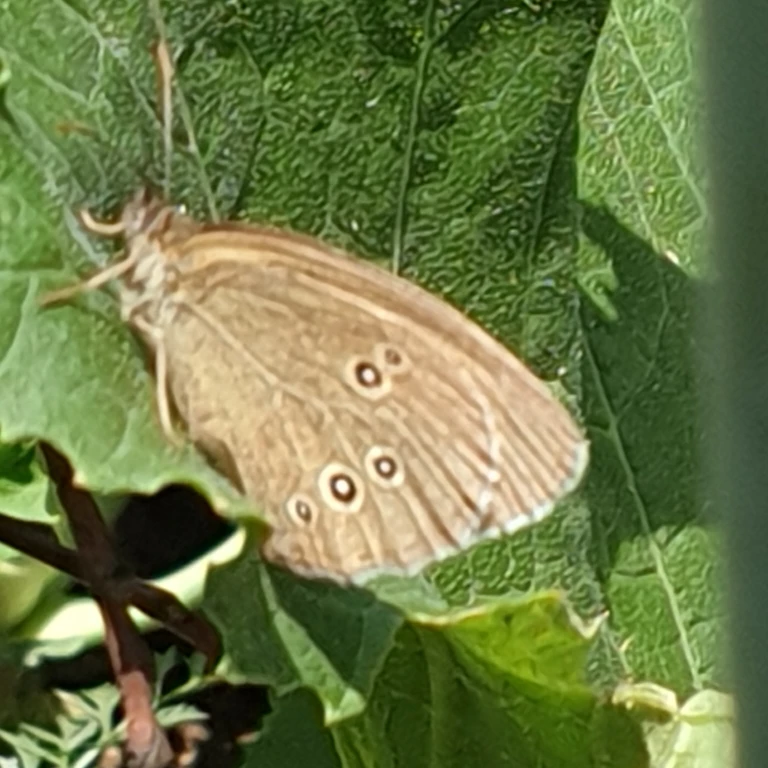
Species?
Aphantopus hyperantus
